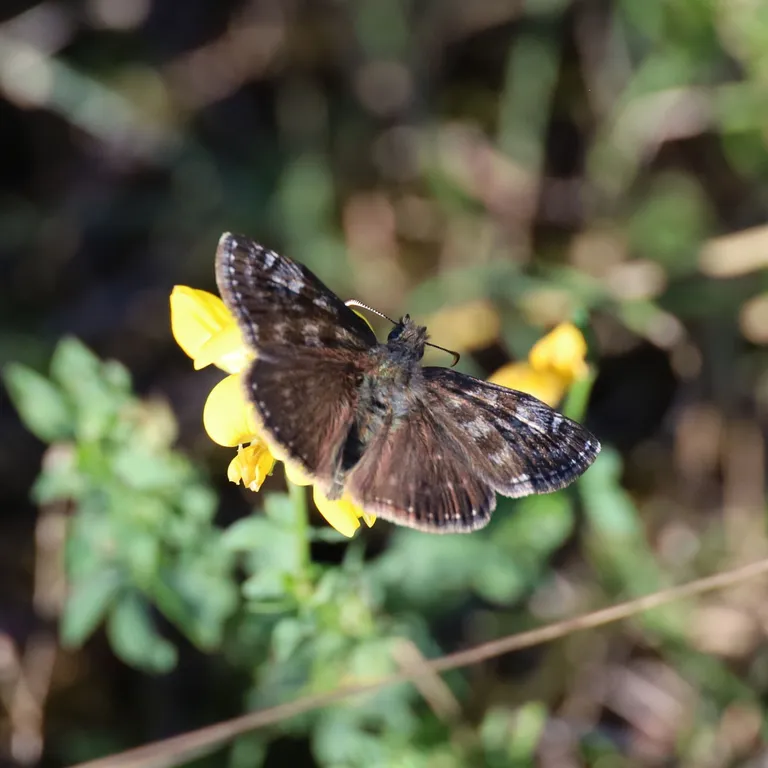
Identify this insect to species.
Erynnis tages
